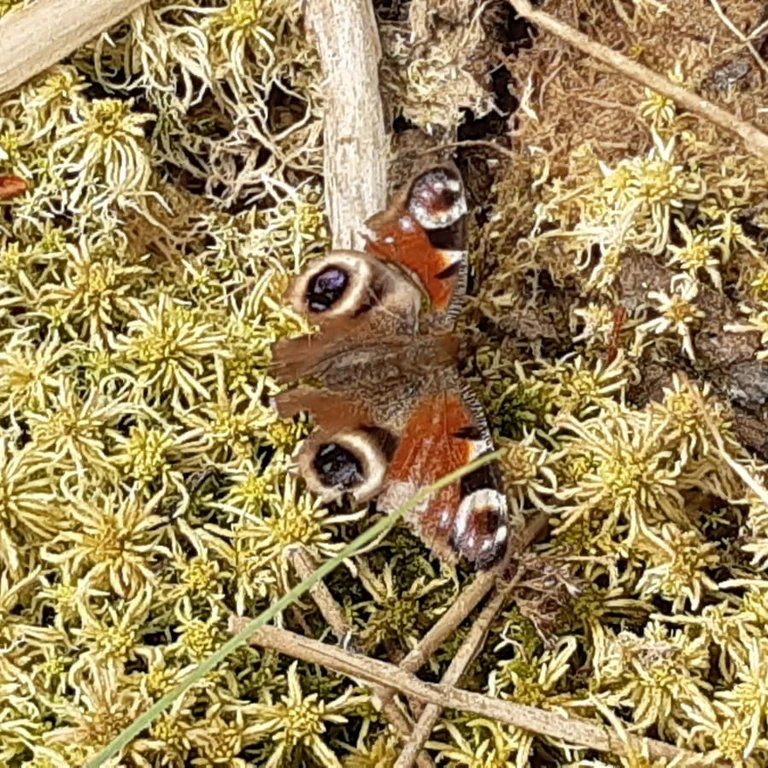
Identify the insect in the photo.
Aglais io
